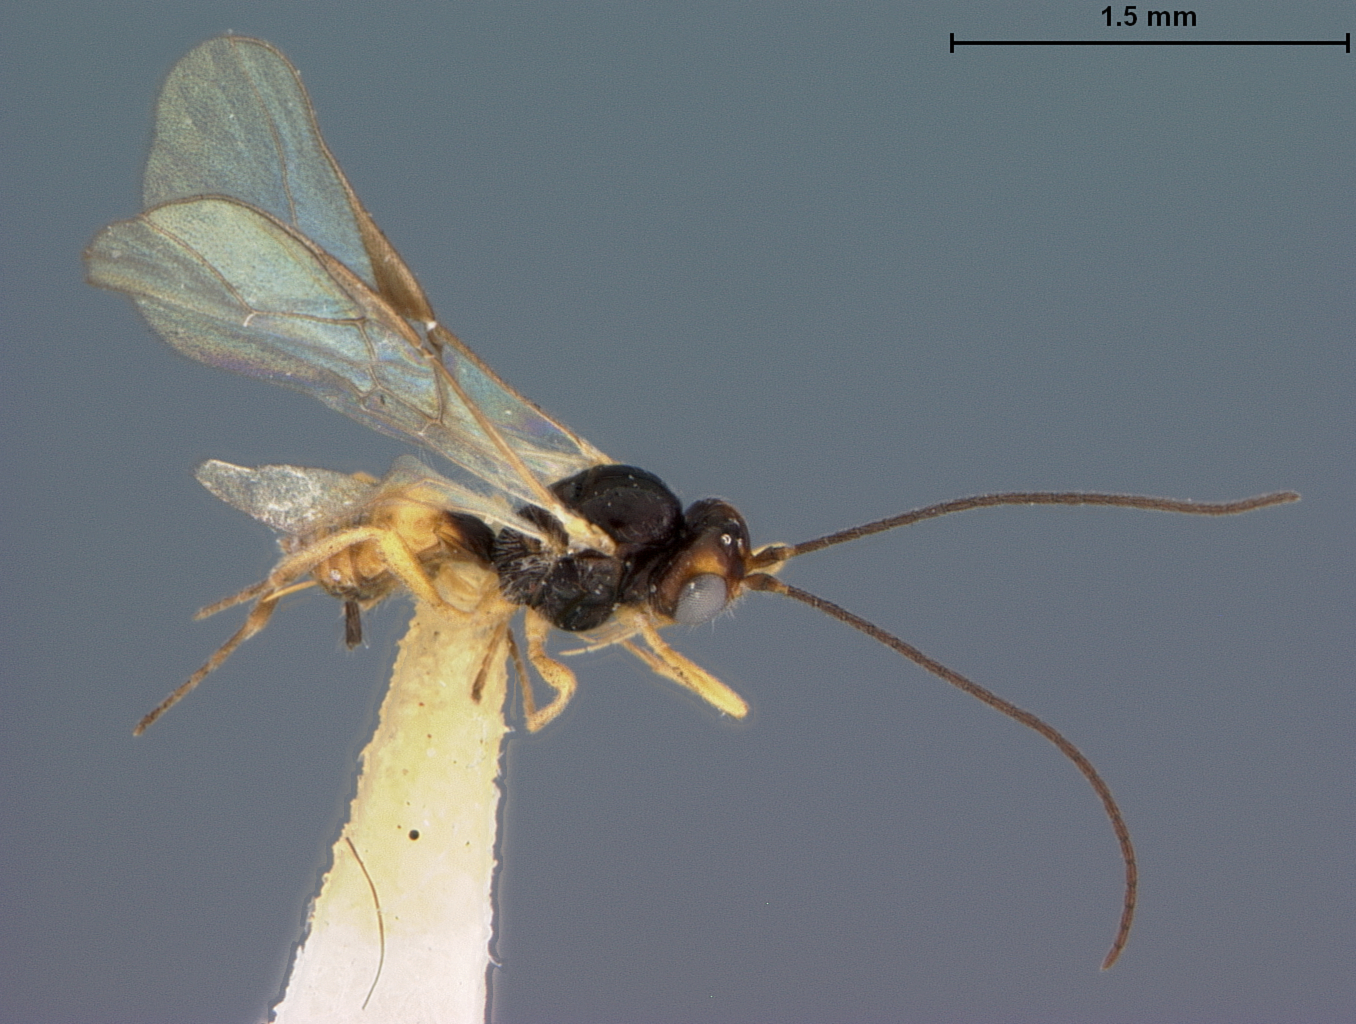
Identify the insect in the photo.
Opius ornatigaster
